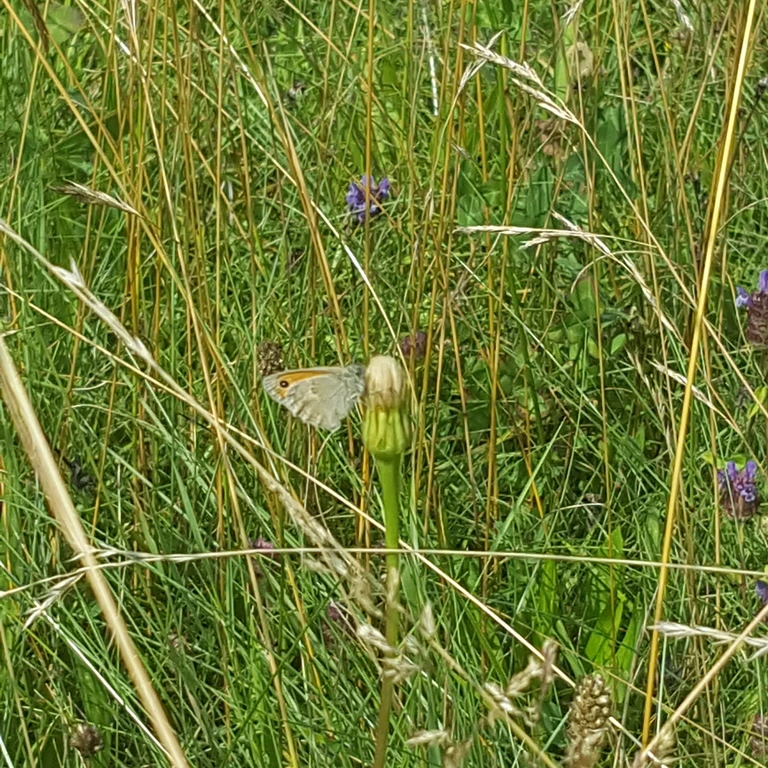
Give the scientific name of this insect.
Coenonympha pamphilus
